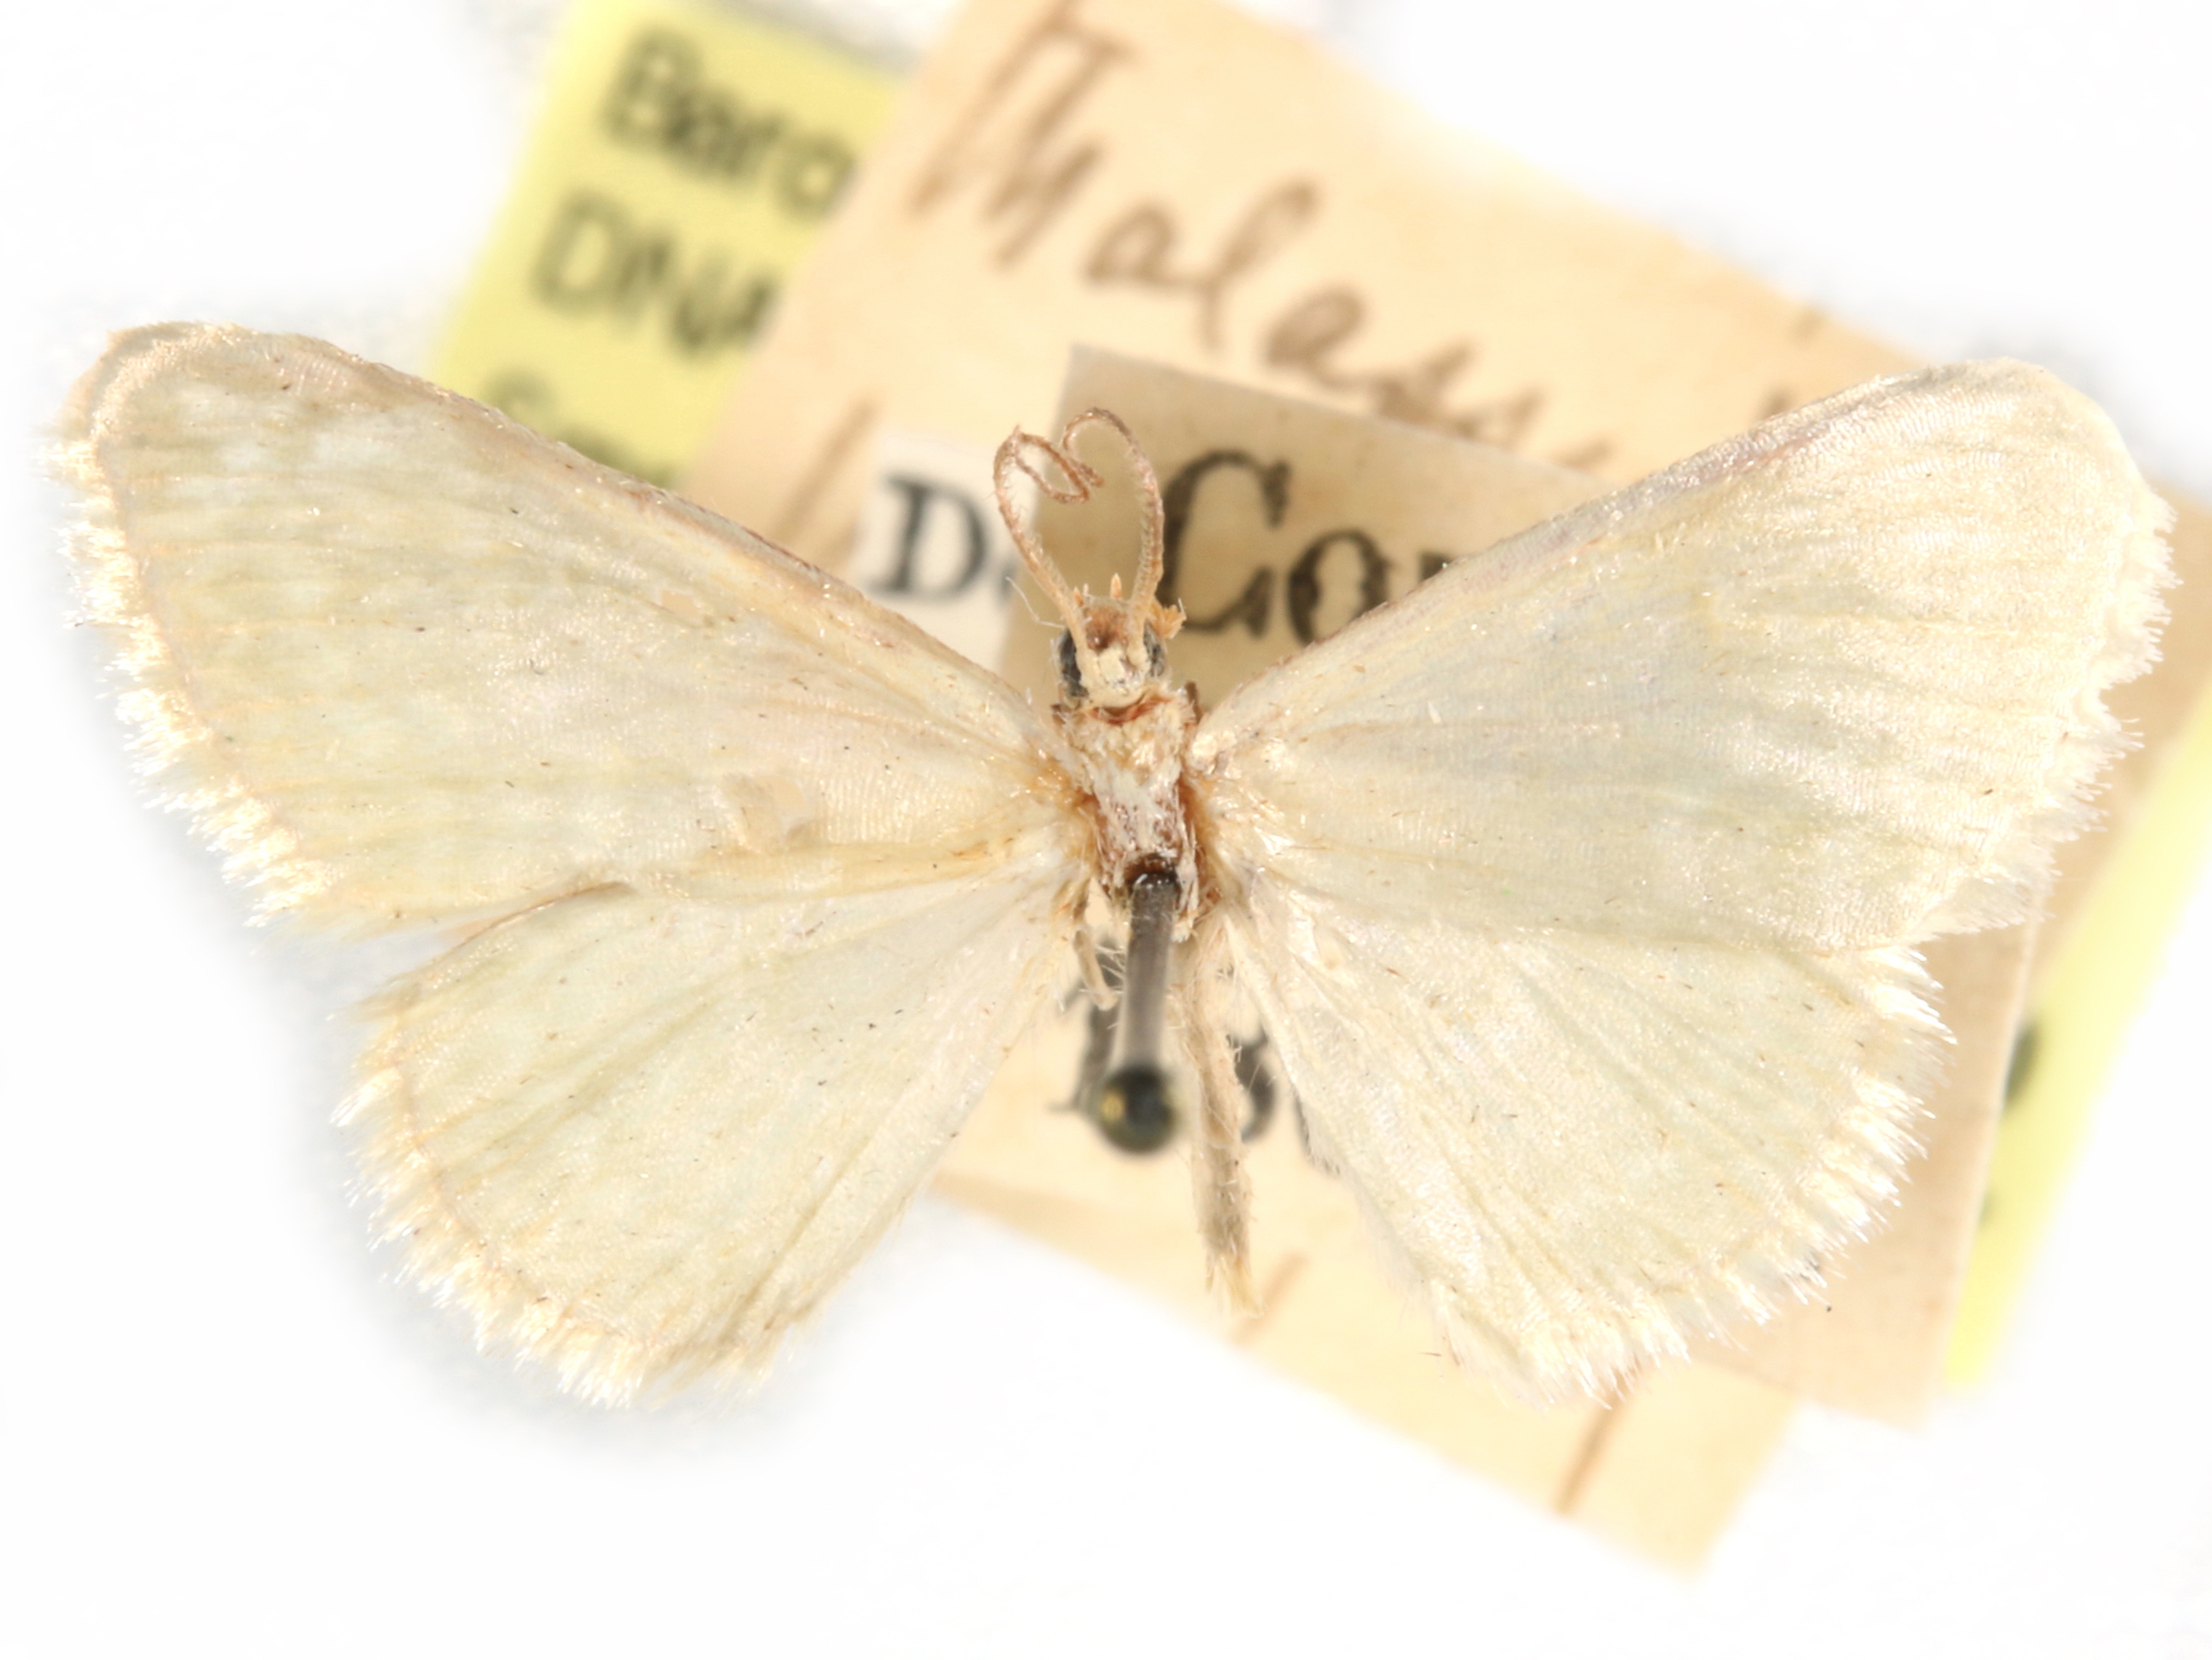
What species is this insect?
Neonemoria thalassinata
